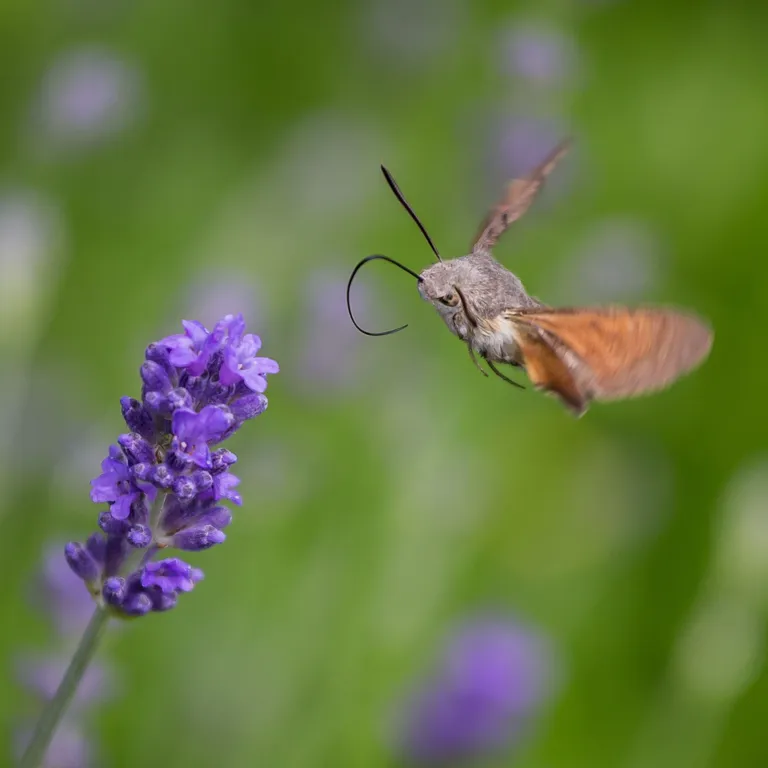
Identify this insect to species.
Macroglossum stellatarum
